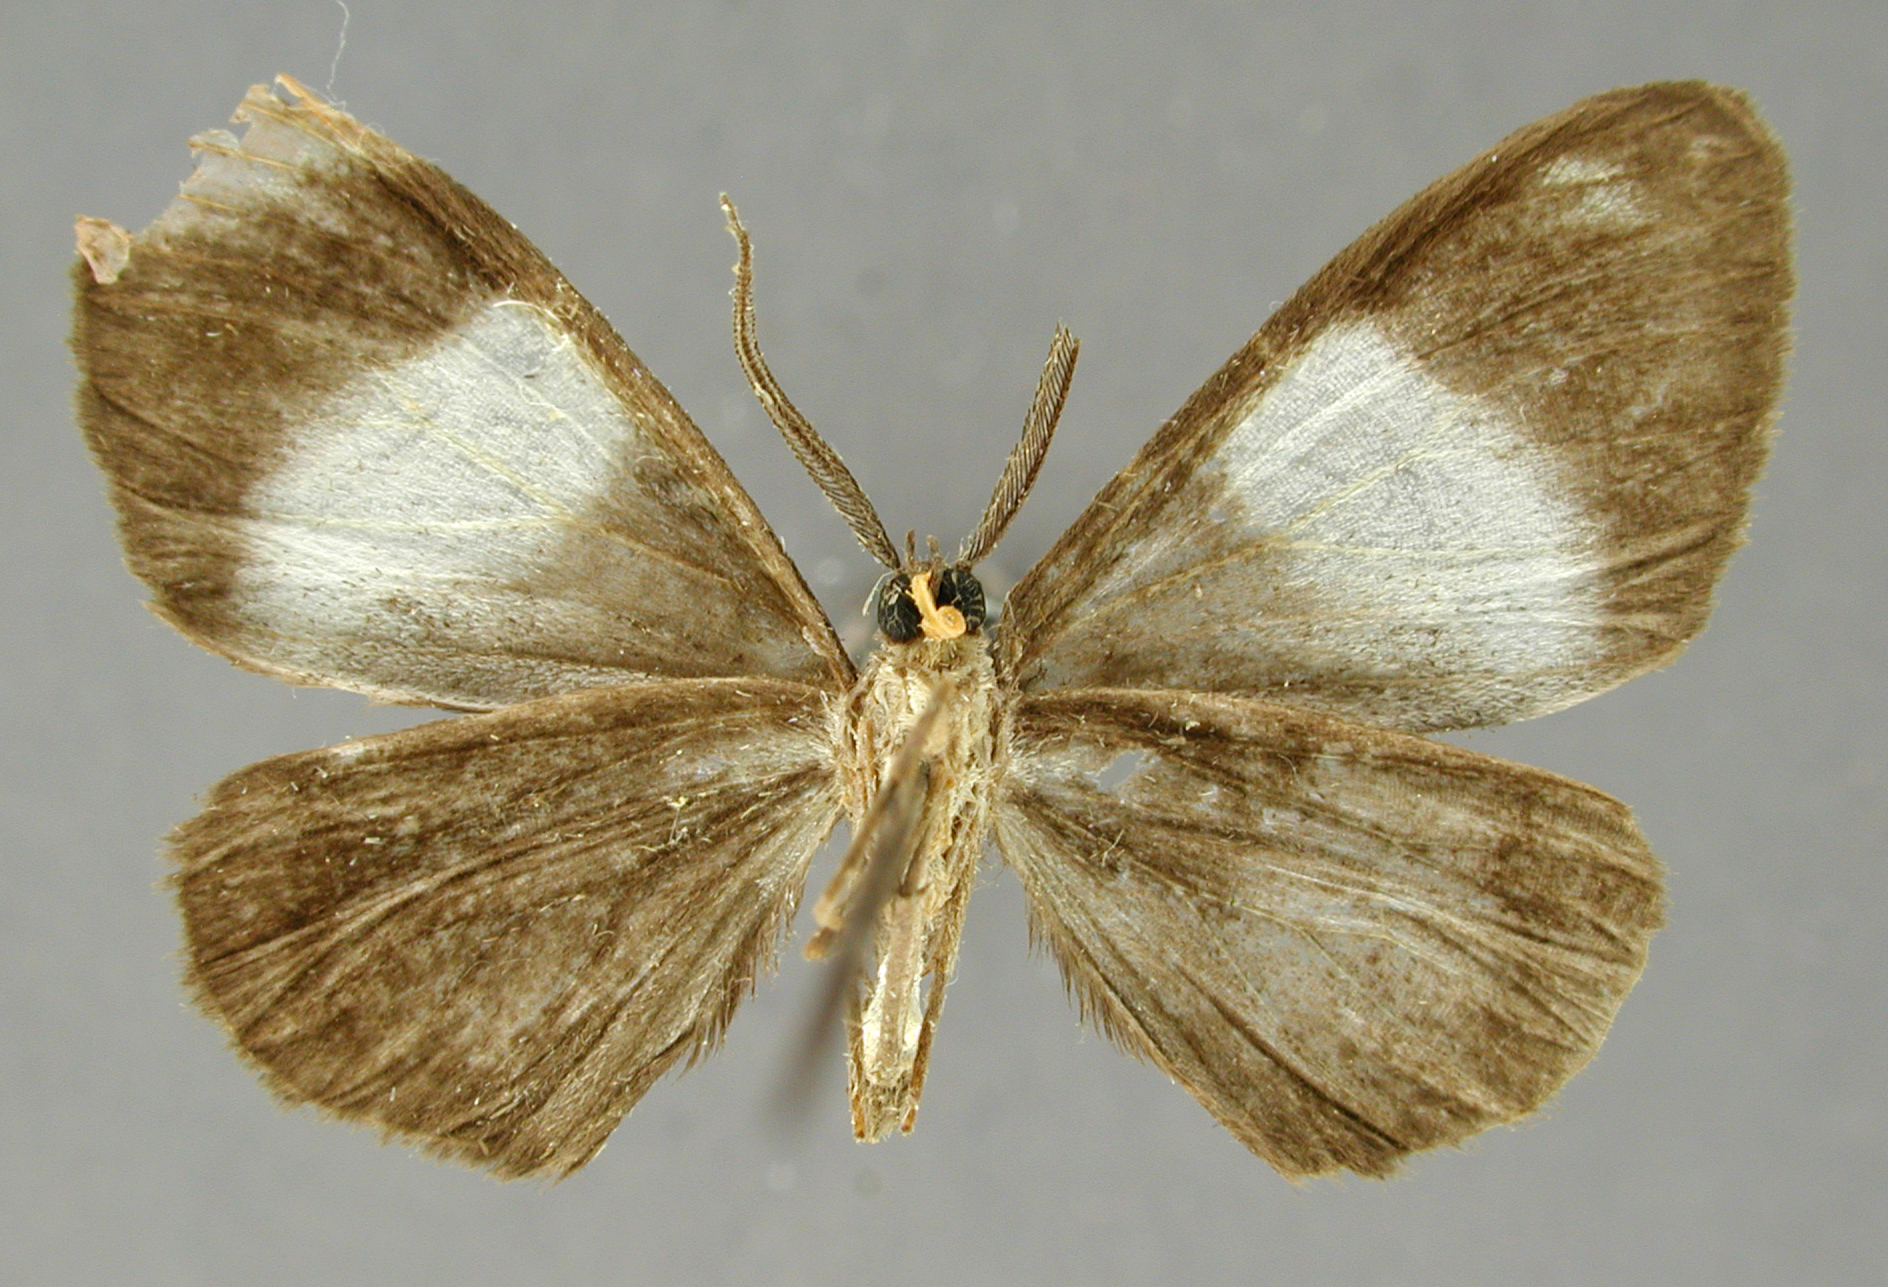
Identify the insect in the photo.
Nephodia latifascia
